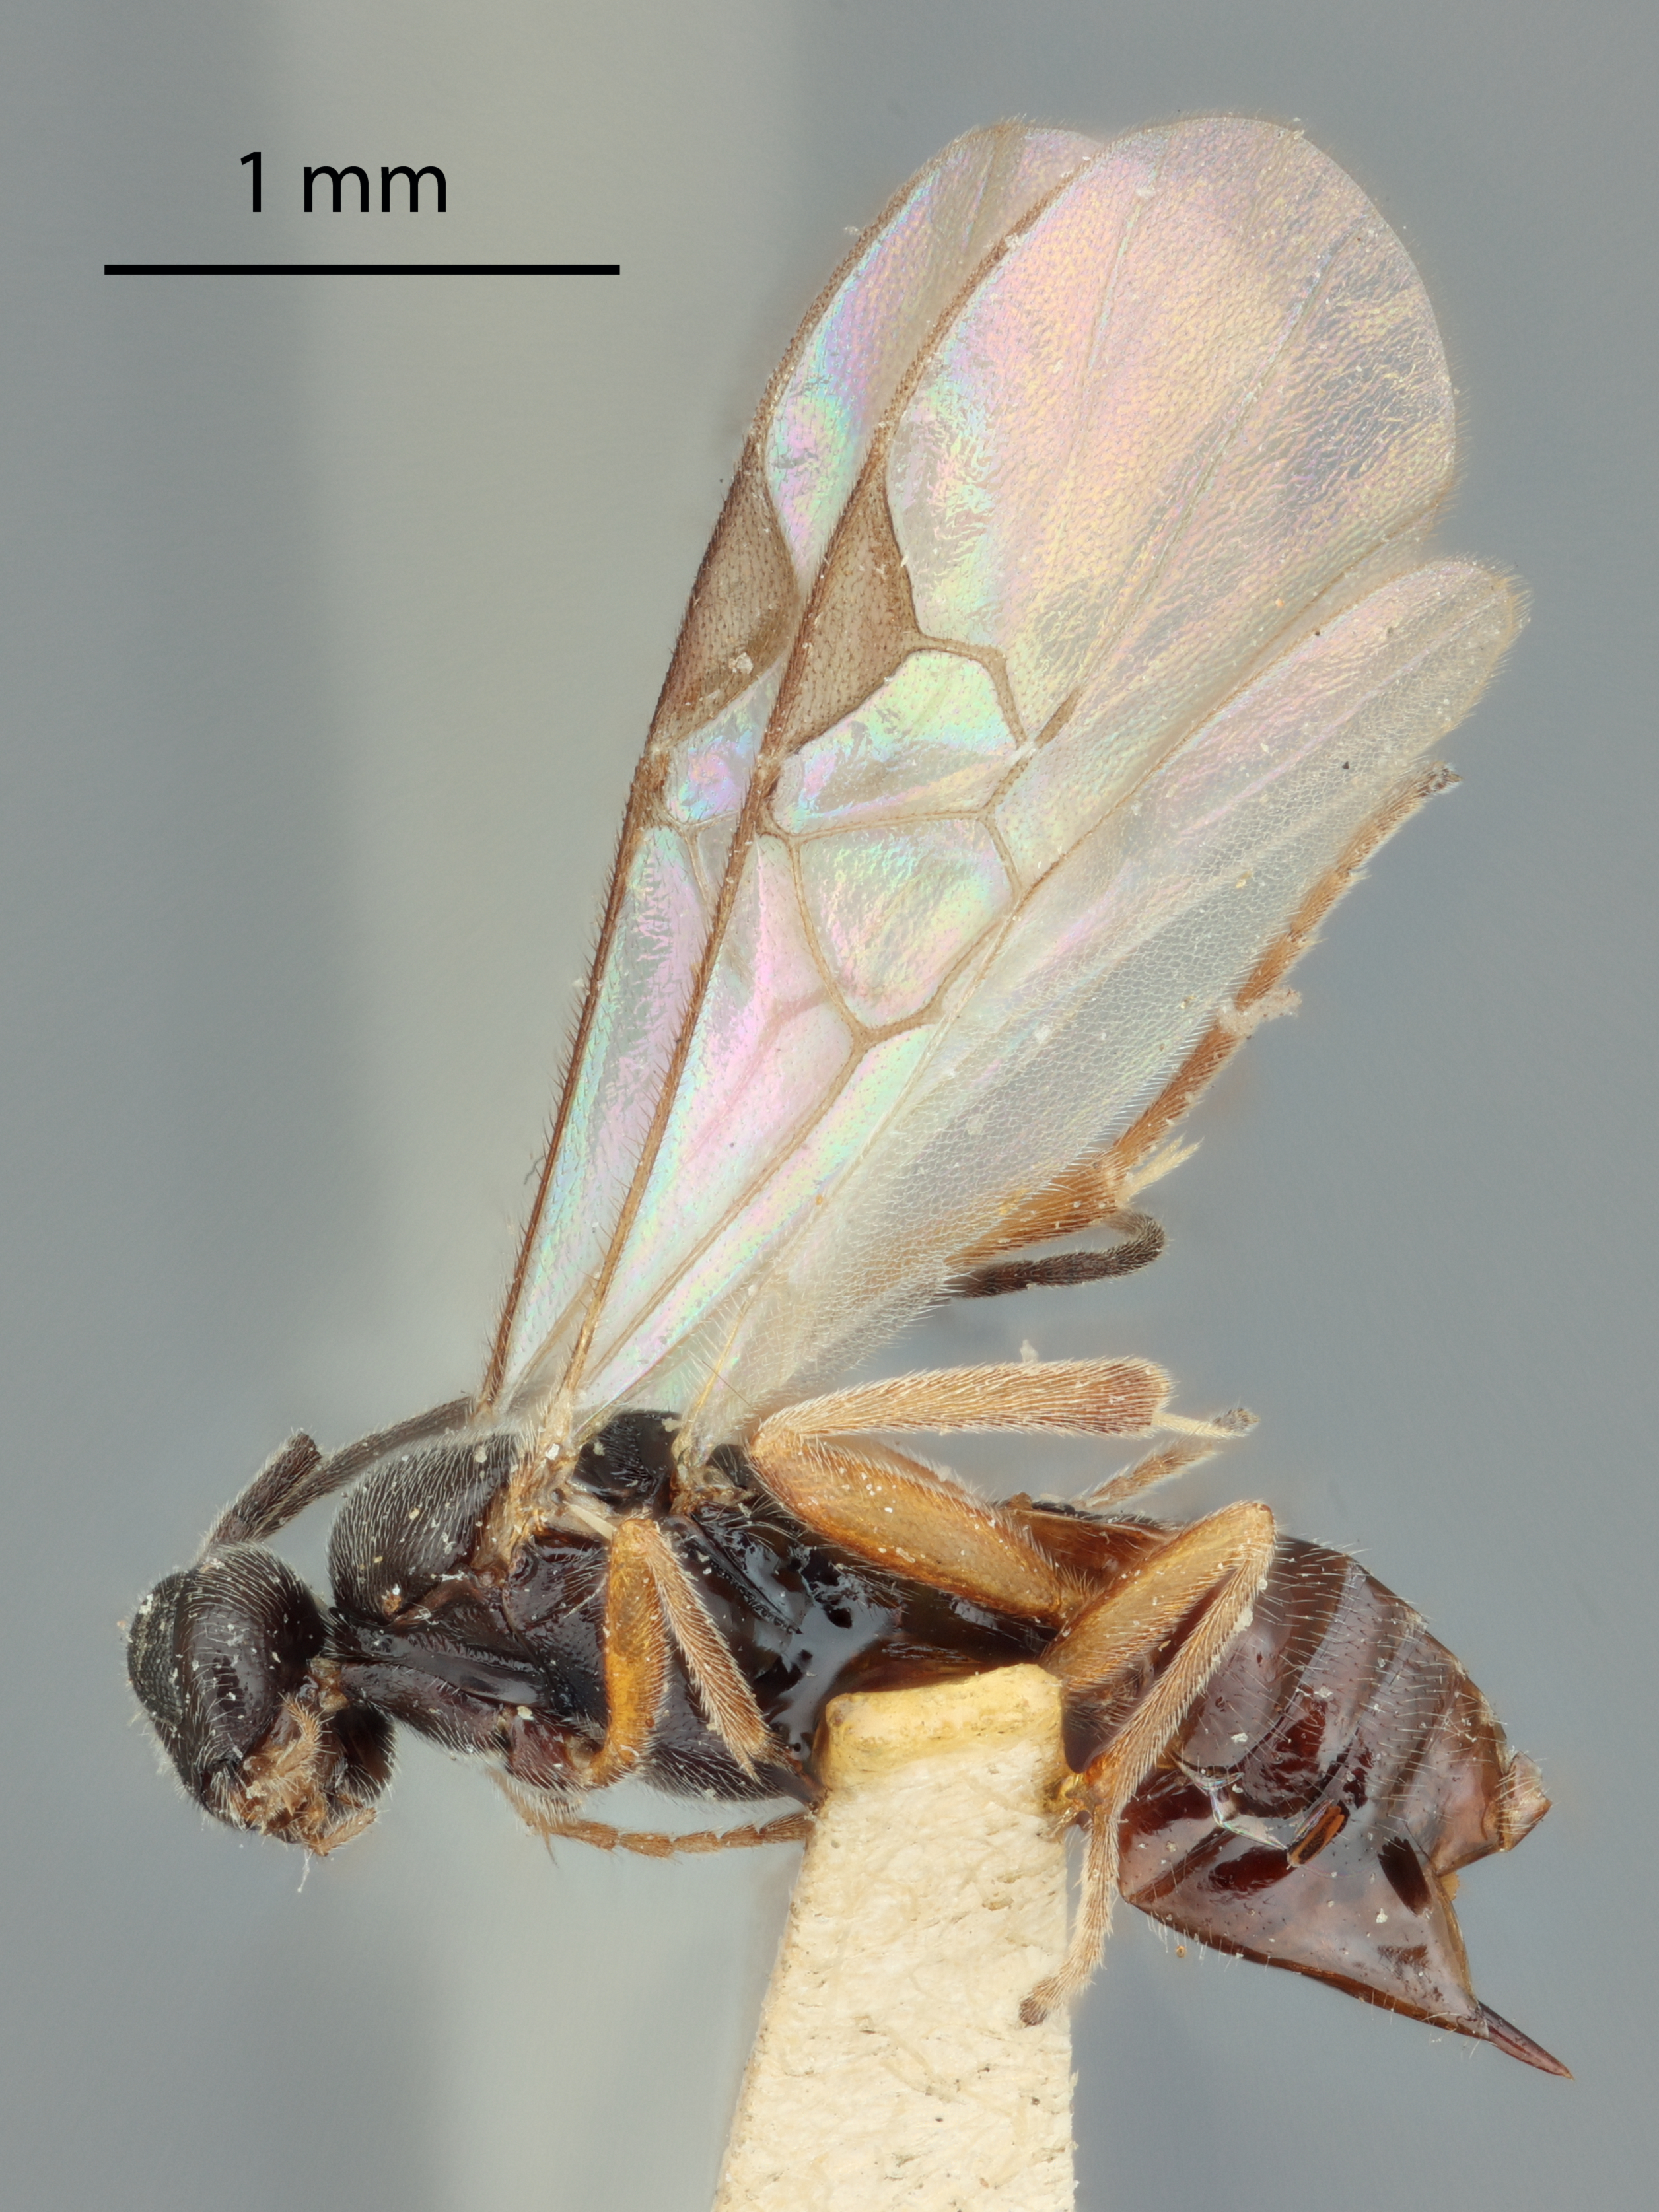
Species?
Apanteles compressiventris
